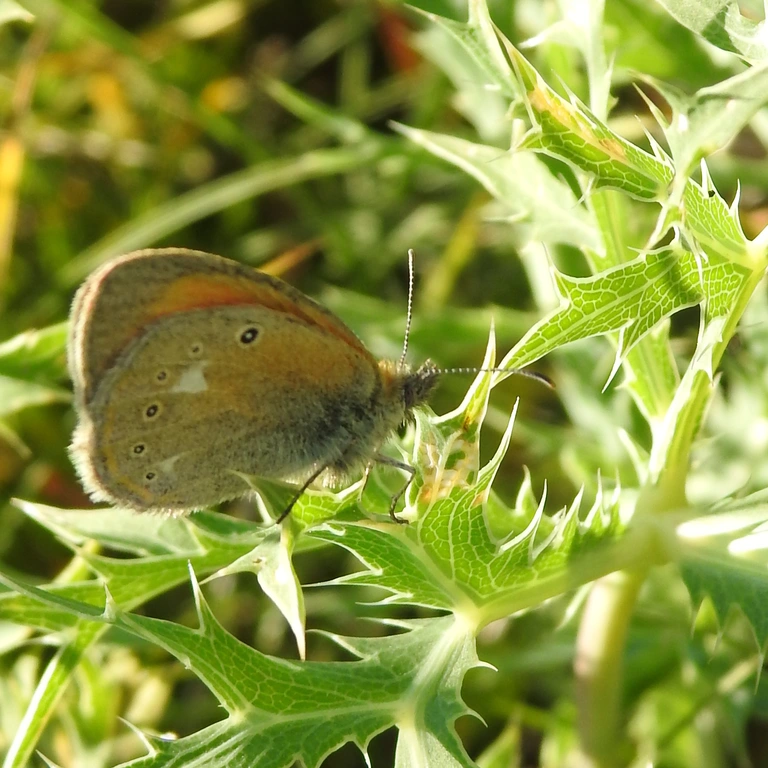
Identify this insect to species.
Coenonympha glycerion (also Coenonympha iphis)
